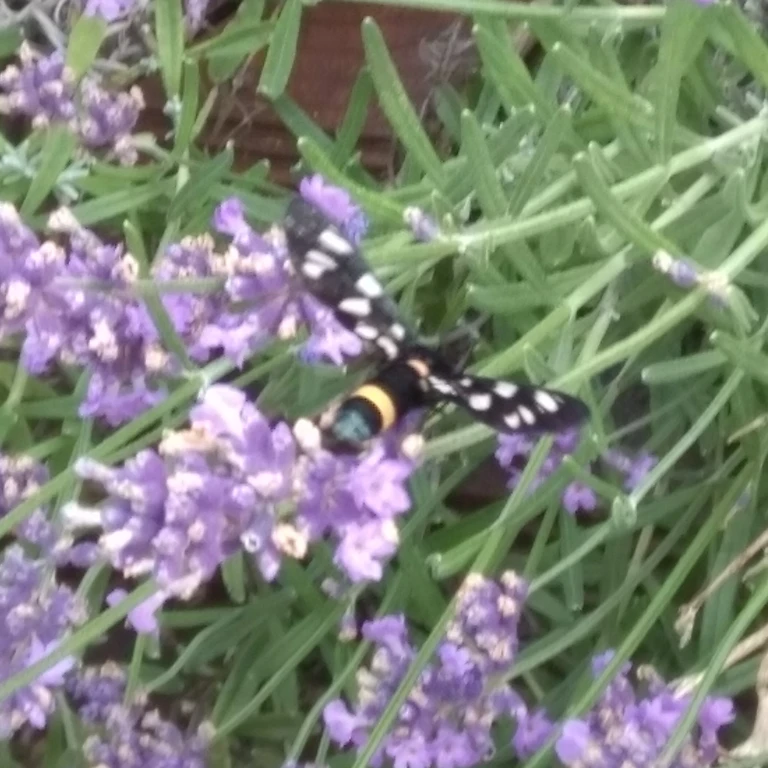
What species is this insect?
Amata phegea
